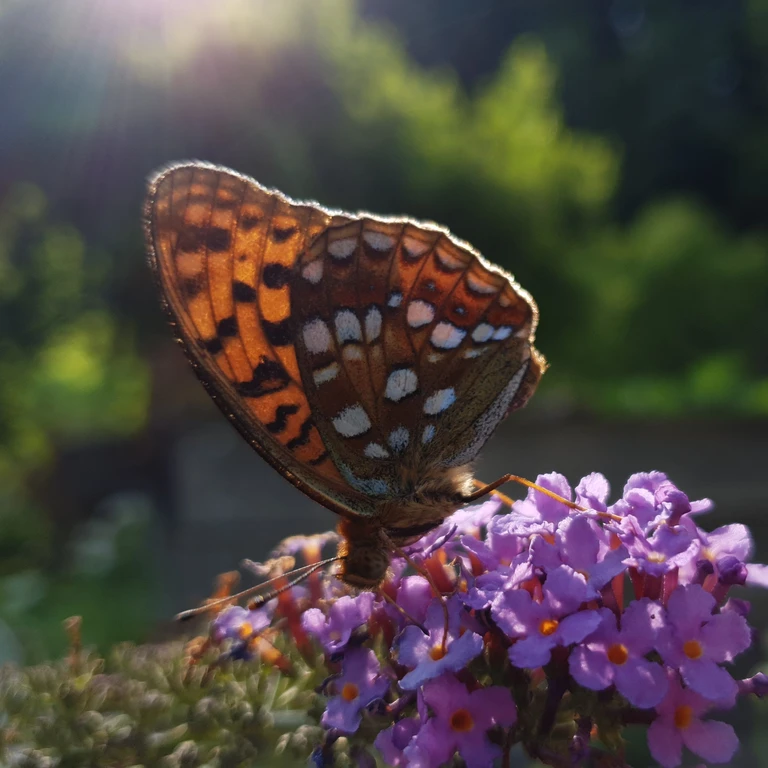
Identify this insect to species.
Fabriciana adippe
